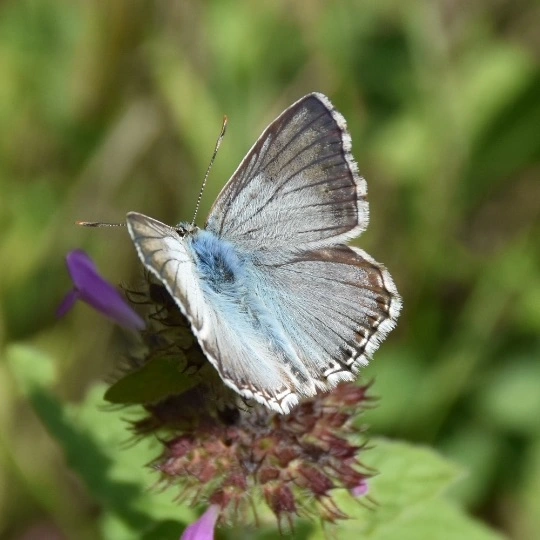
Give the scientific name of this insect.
Lysandra coridon
